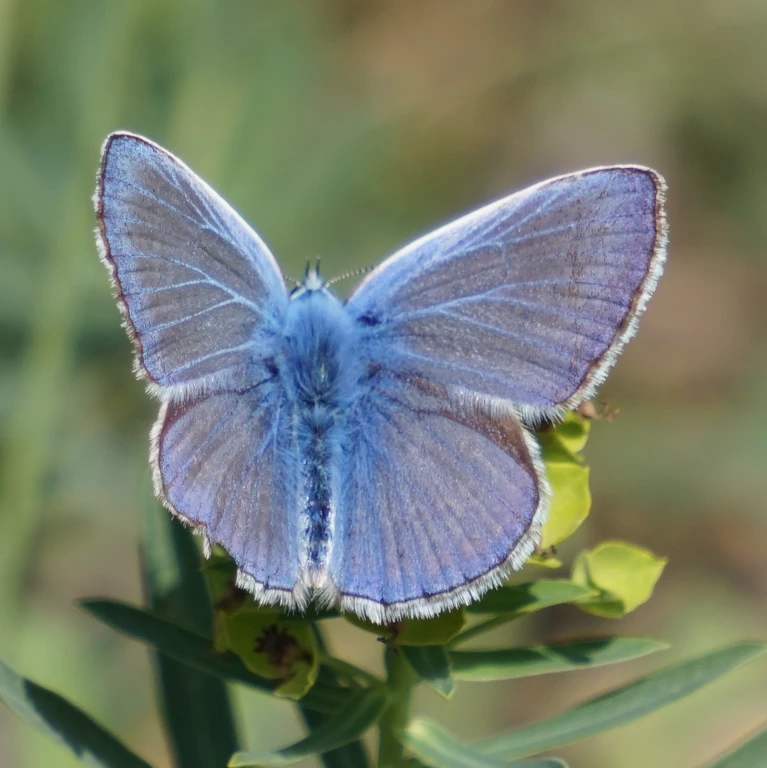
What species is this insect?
Polyommatus icarus
